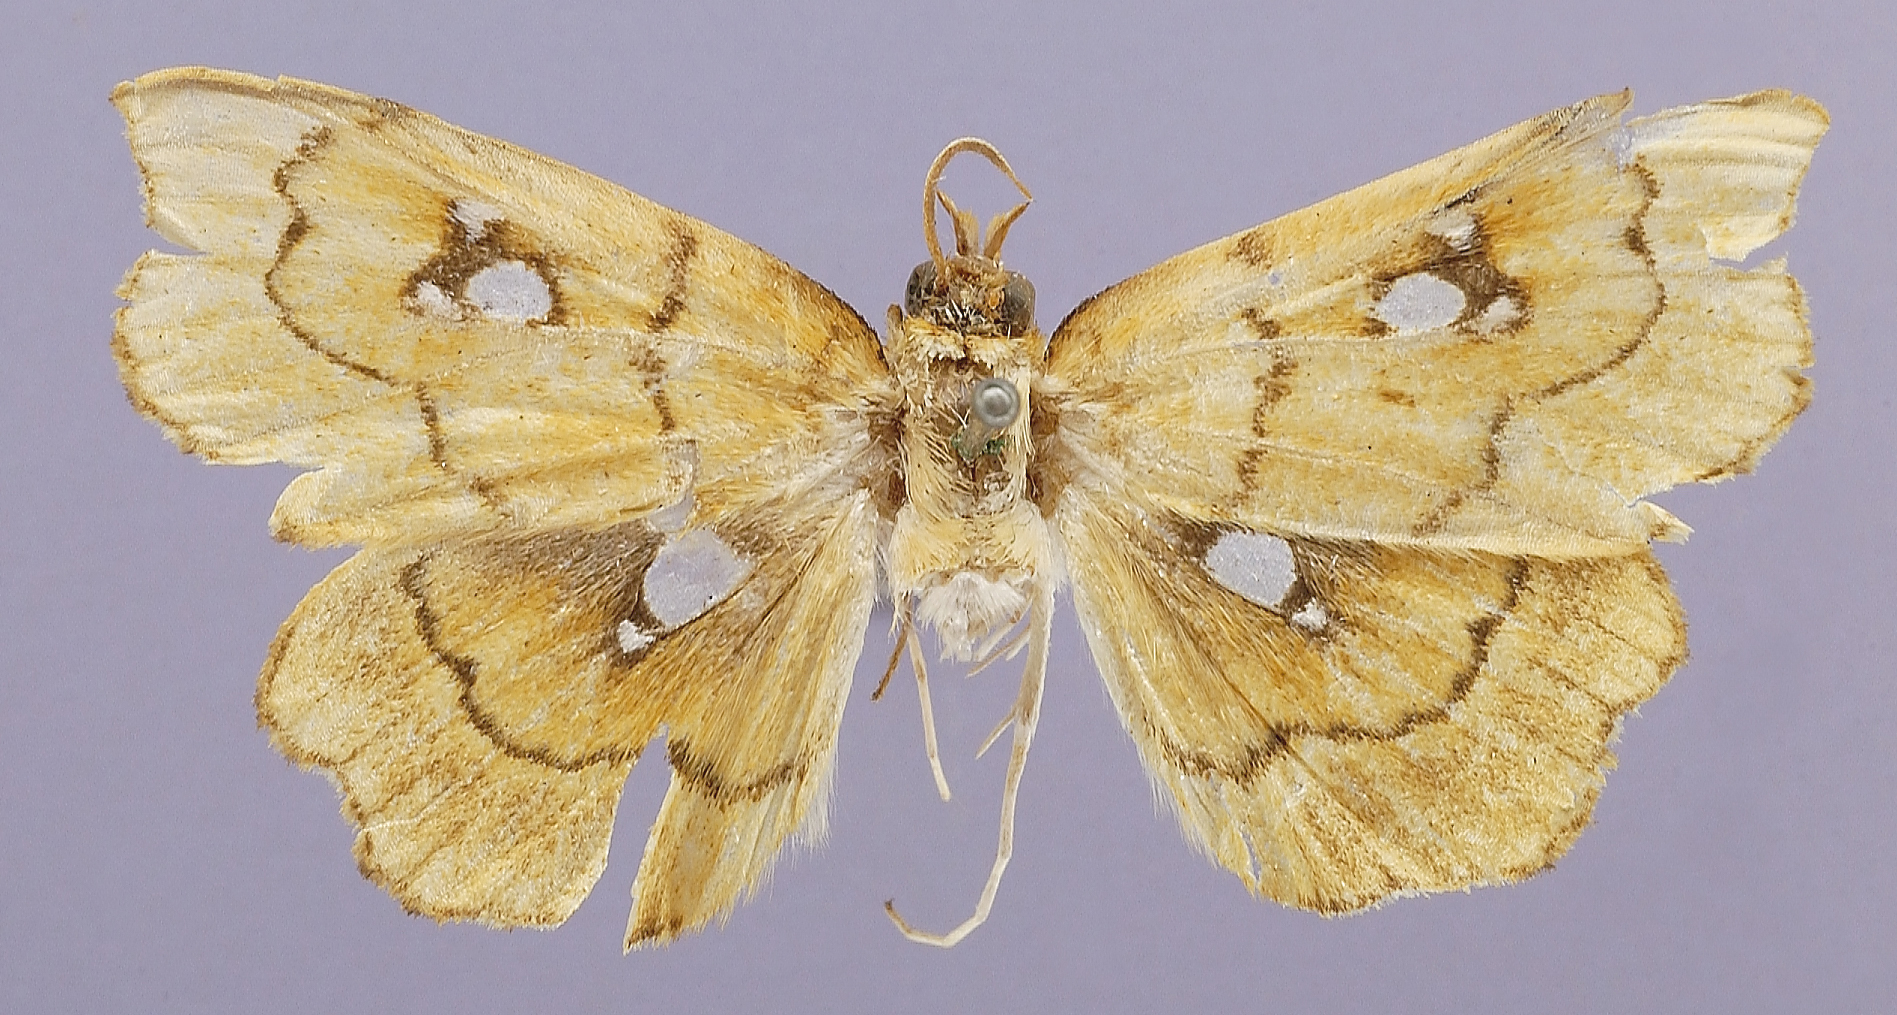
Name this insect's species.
Cacographis undulalis
